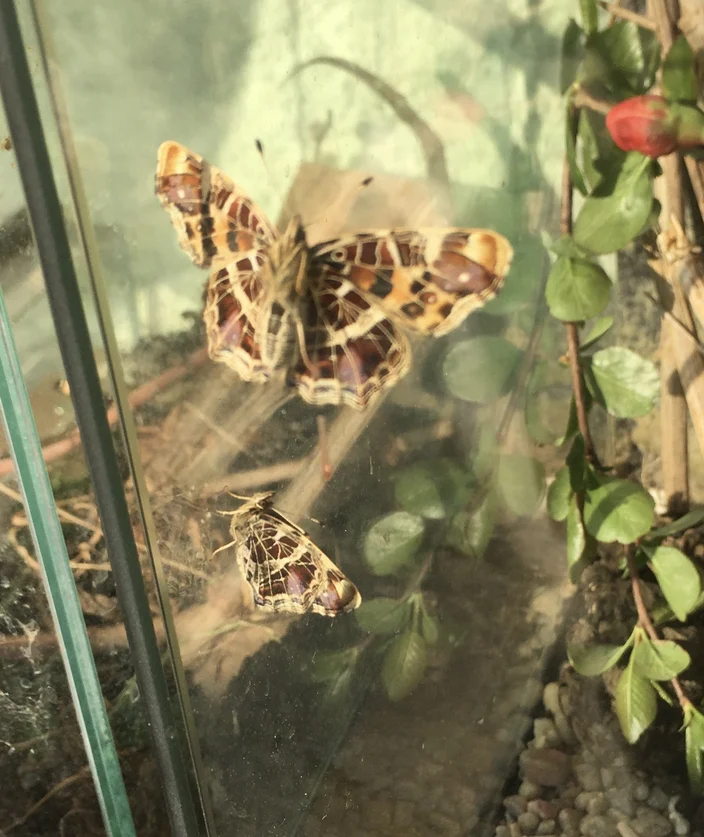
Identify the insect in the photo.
Araschnia levana
